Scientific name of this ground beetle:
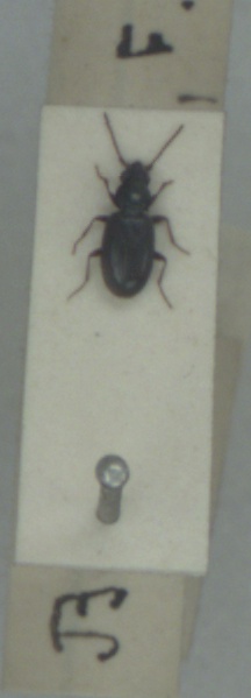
Bembidion minimum
